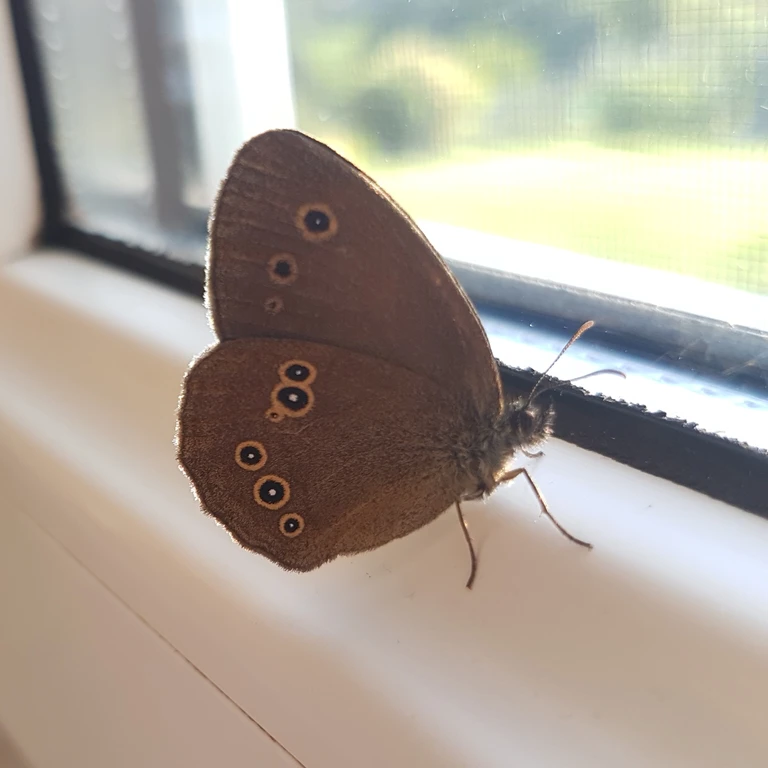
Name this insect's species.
Aphantopus hyperantus
